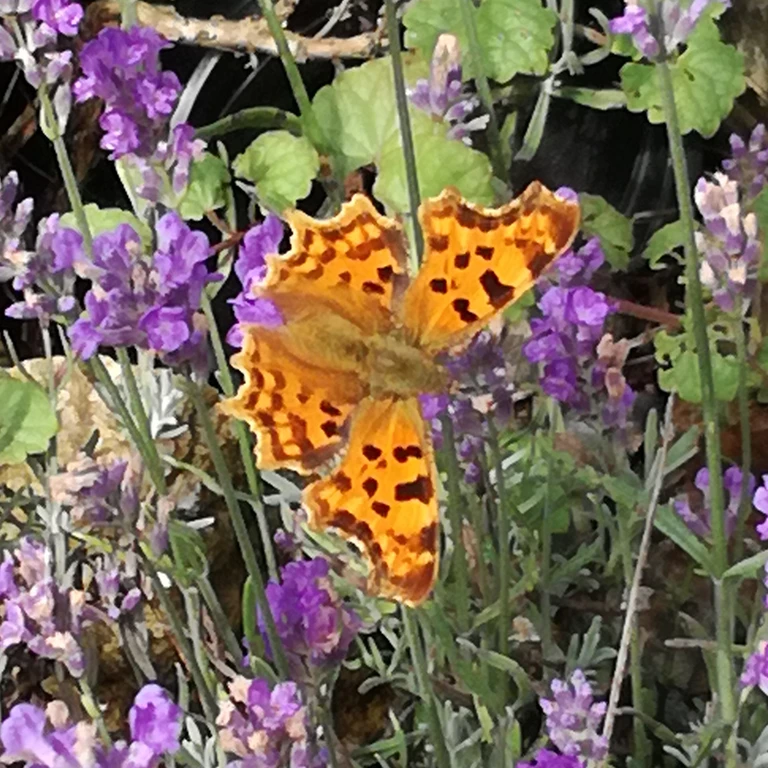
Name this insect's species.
Polygonia c-album
